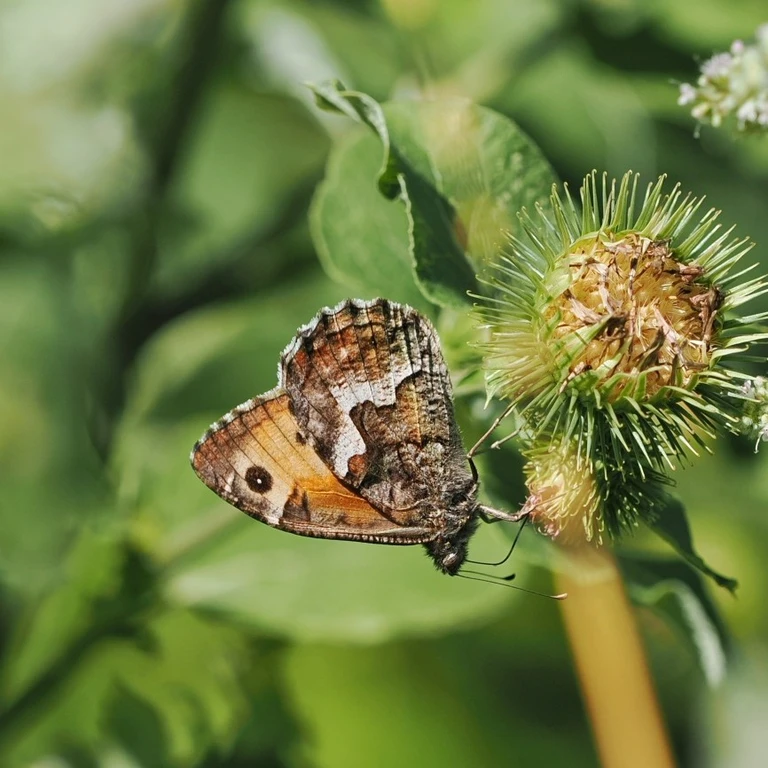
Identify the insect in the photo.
Hipparchia semele
